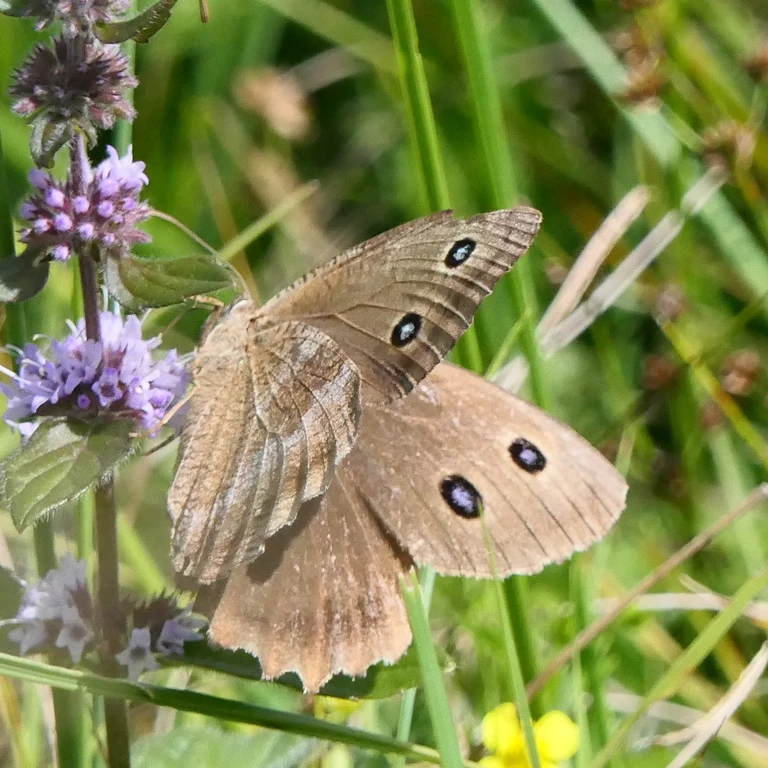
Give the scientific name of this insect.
Minois dryas
